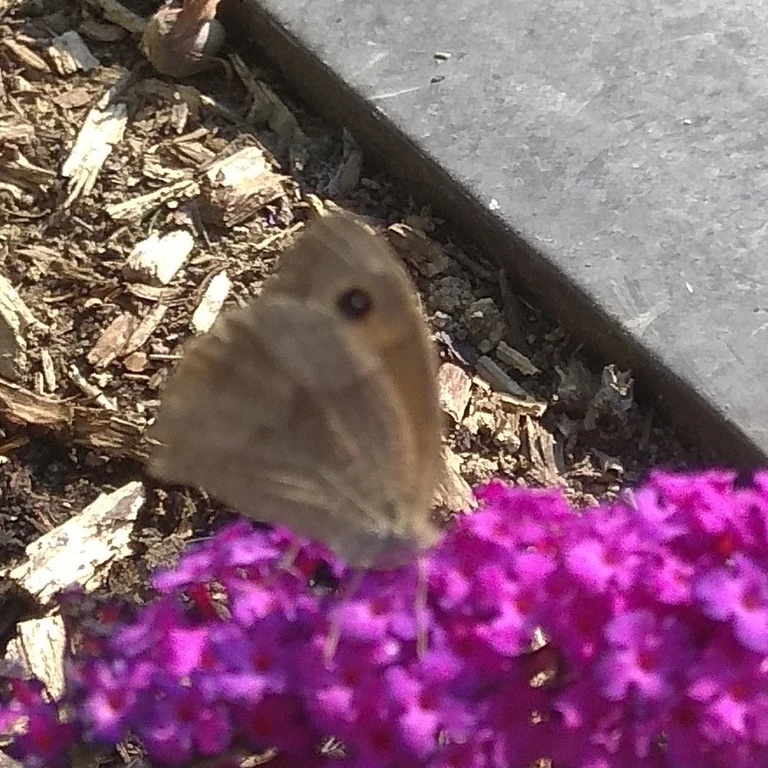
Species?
Maniola jurtina
